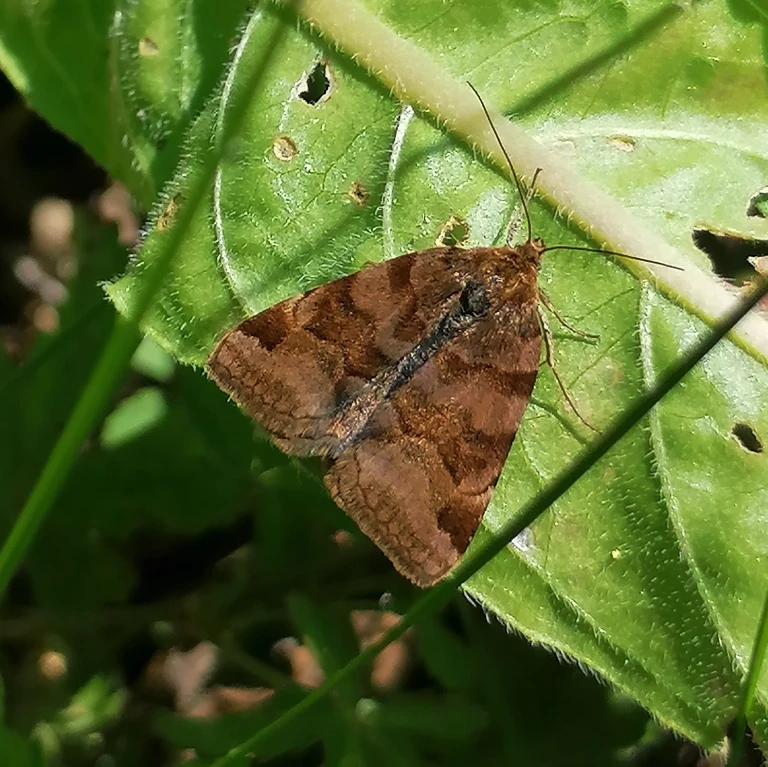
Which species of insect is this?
Euclidia glyphica
